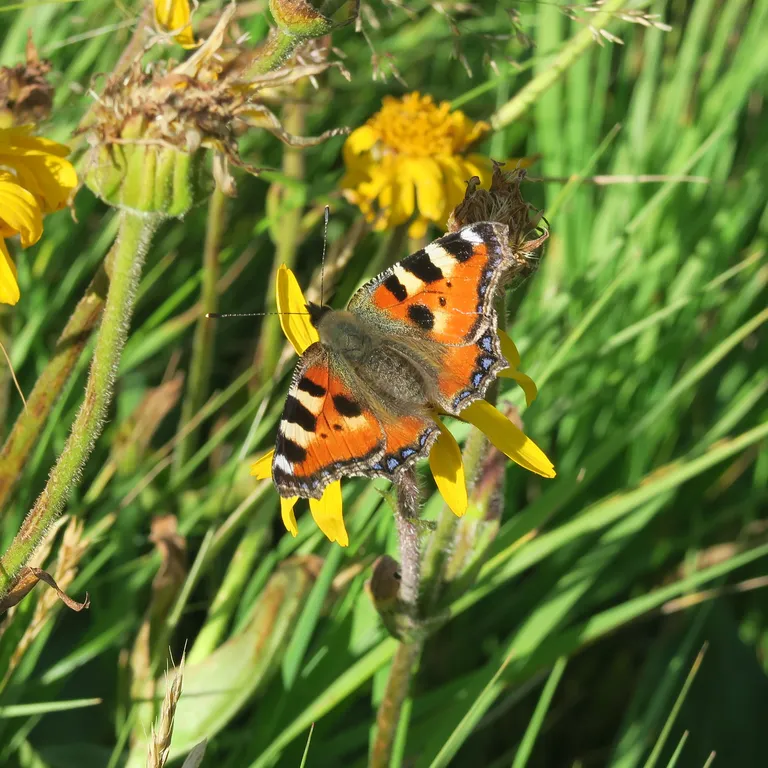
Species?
Aglais urticae
